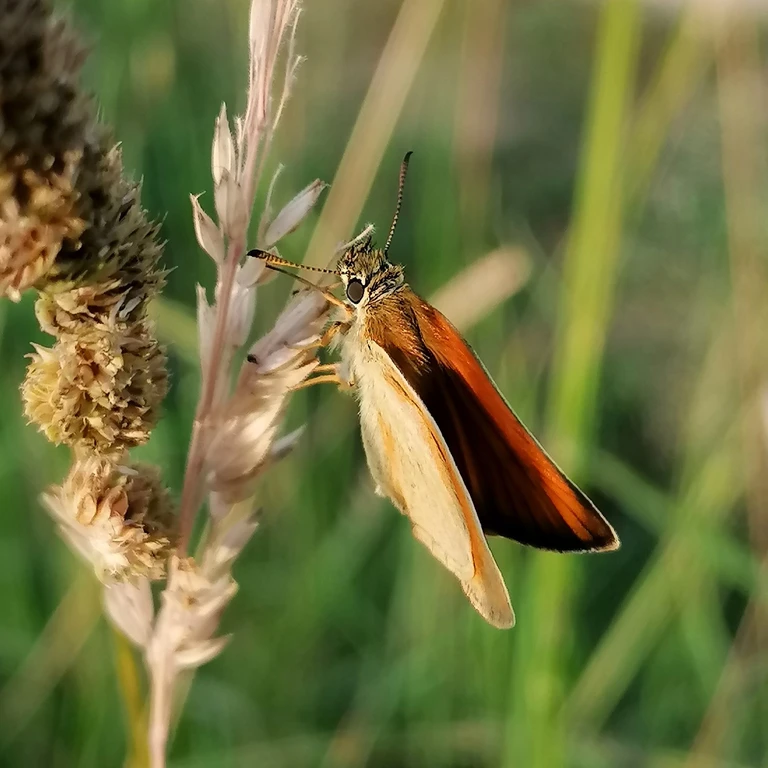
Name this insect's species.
Thymelicus lineola
